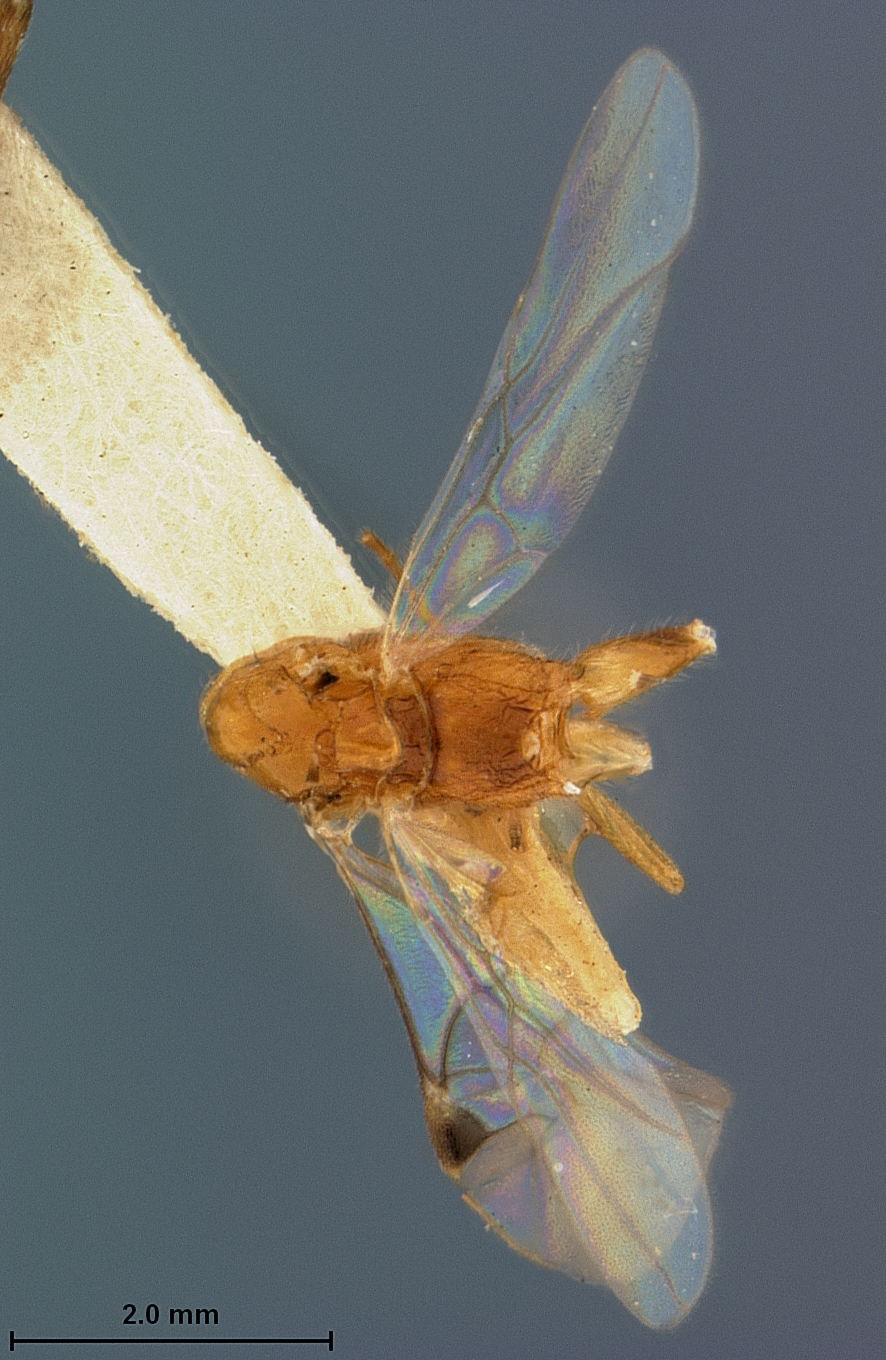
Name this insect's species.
Macrocentrus canarsiae
